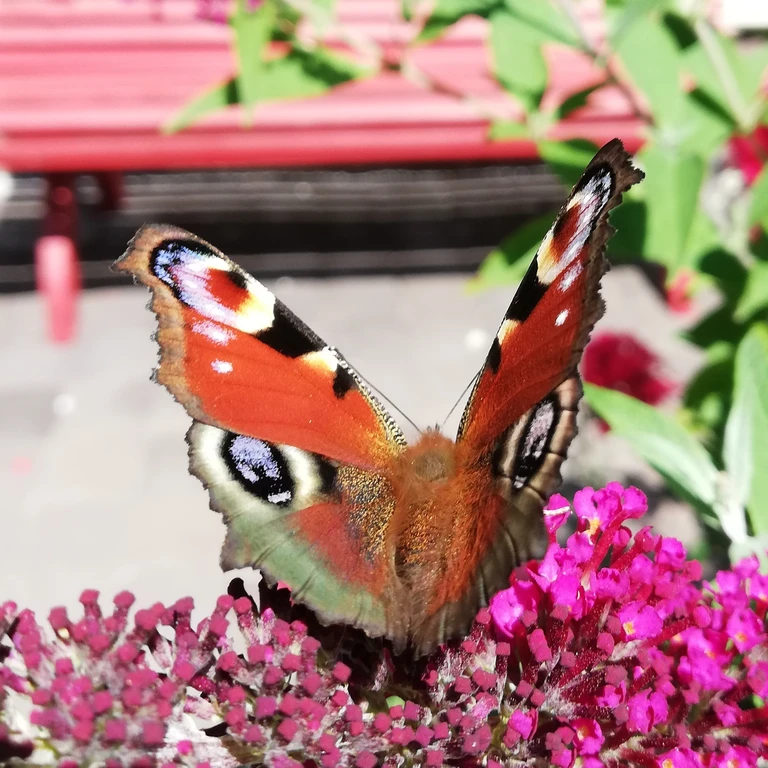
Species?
Aglais io
